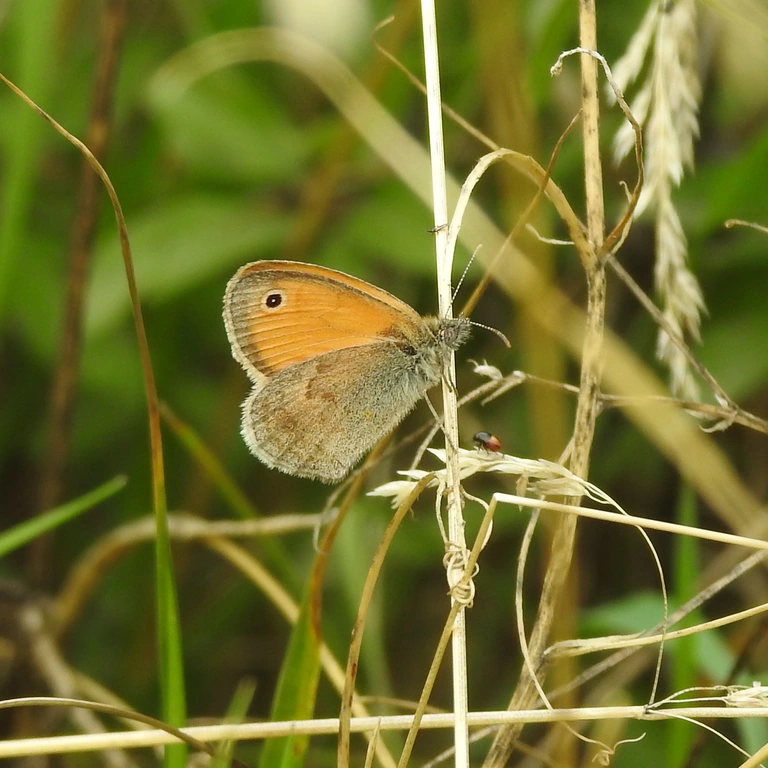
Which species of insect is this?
Coenonympha pamphilus
